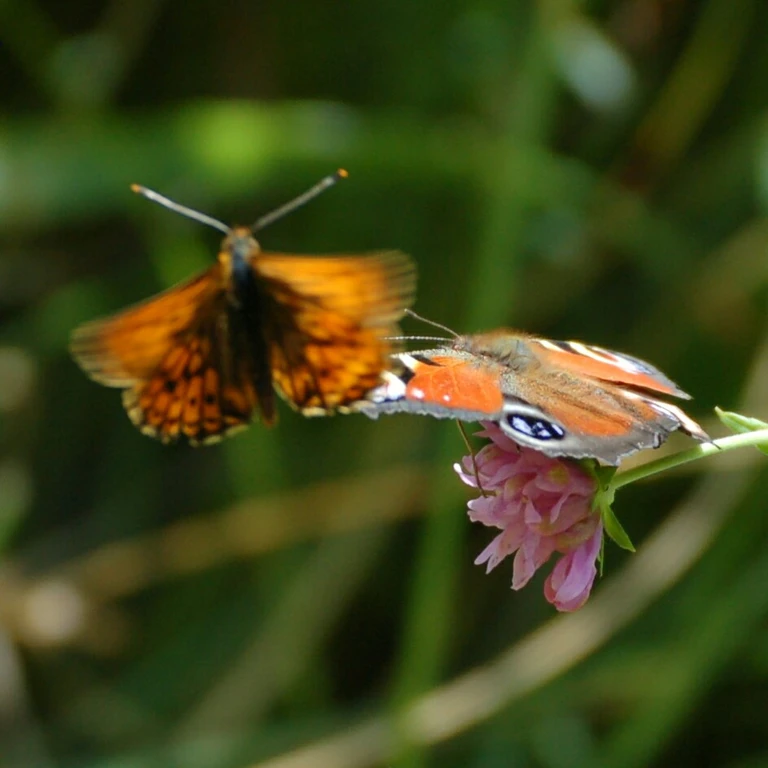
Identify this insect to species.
Aglais io
